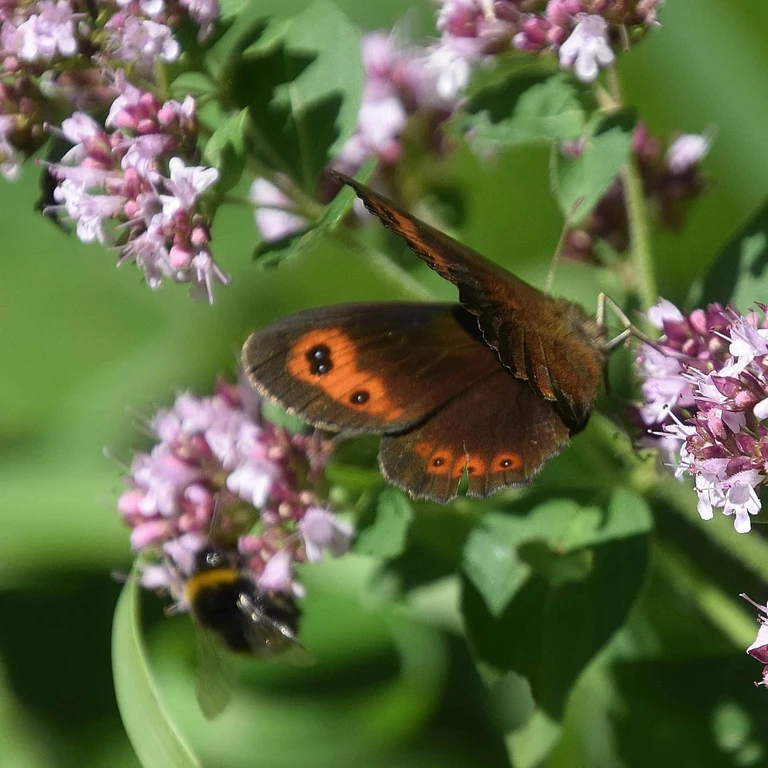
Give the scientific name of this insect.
Erebia aethiops
